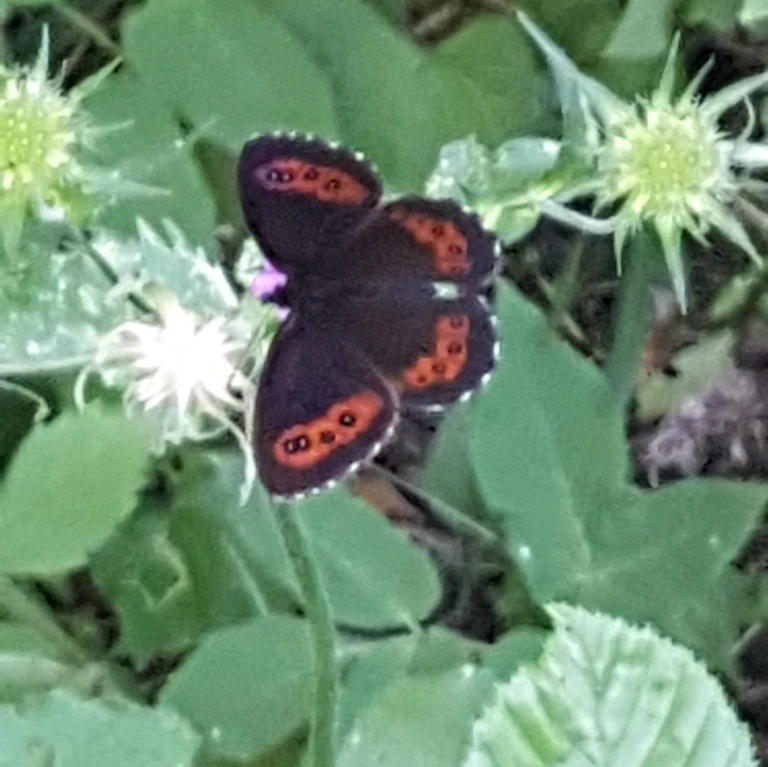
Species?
Erebia ligea
